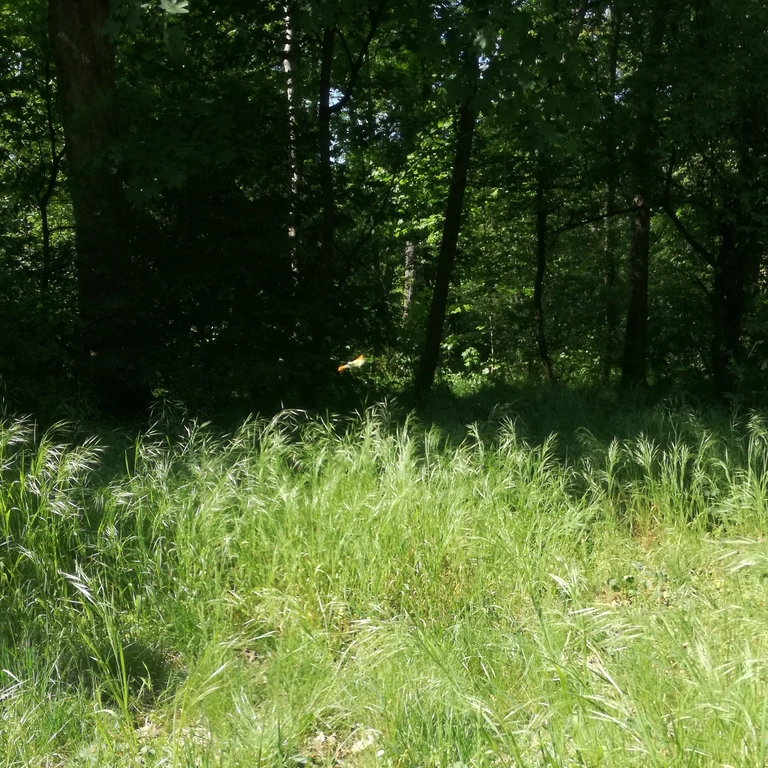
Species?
Anthocharis cardamines
